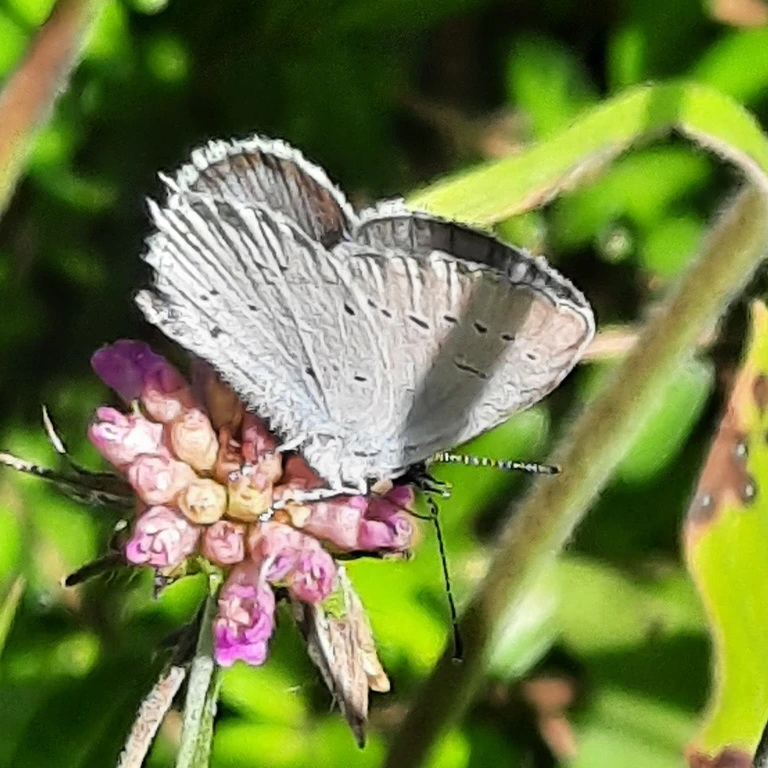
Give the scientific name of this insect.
Celastrina argiolus
